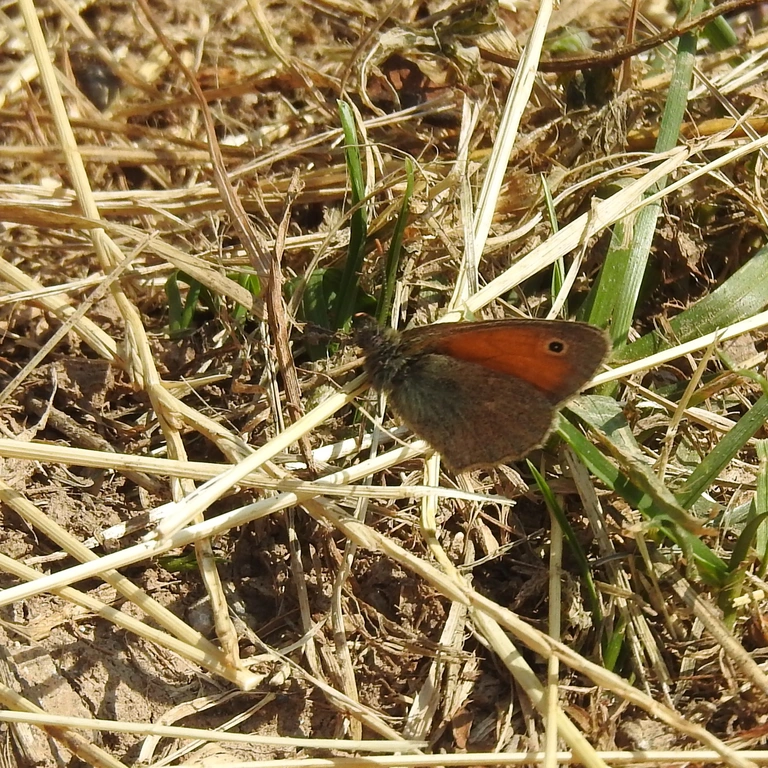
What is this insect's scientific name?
Coenonympha pamphilus
